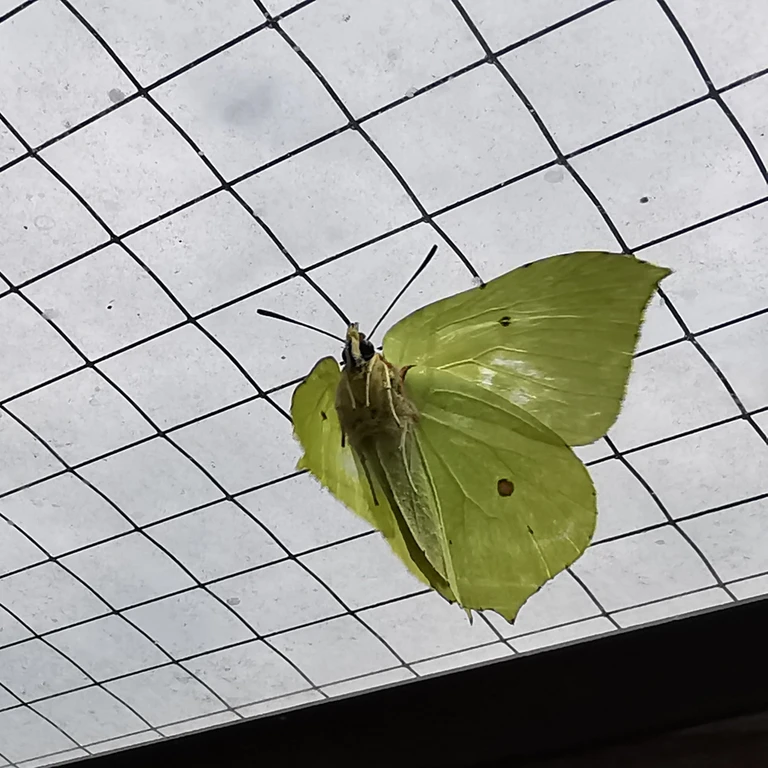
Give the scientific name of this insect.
Gonepteryx rhamni
